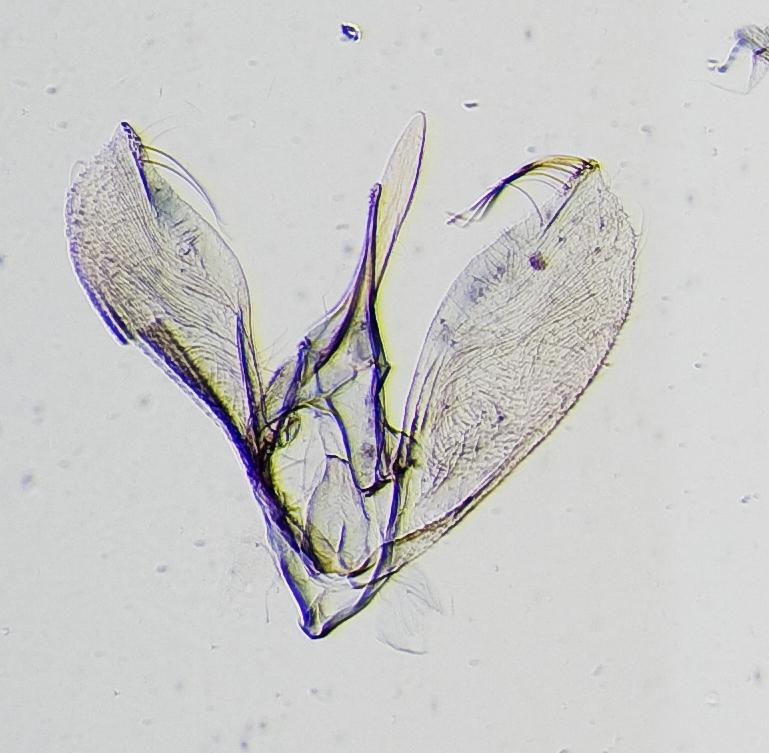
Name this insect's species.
Aulacodes reversalis
